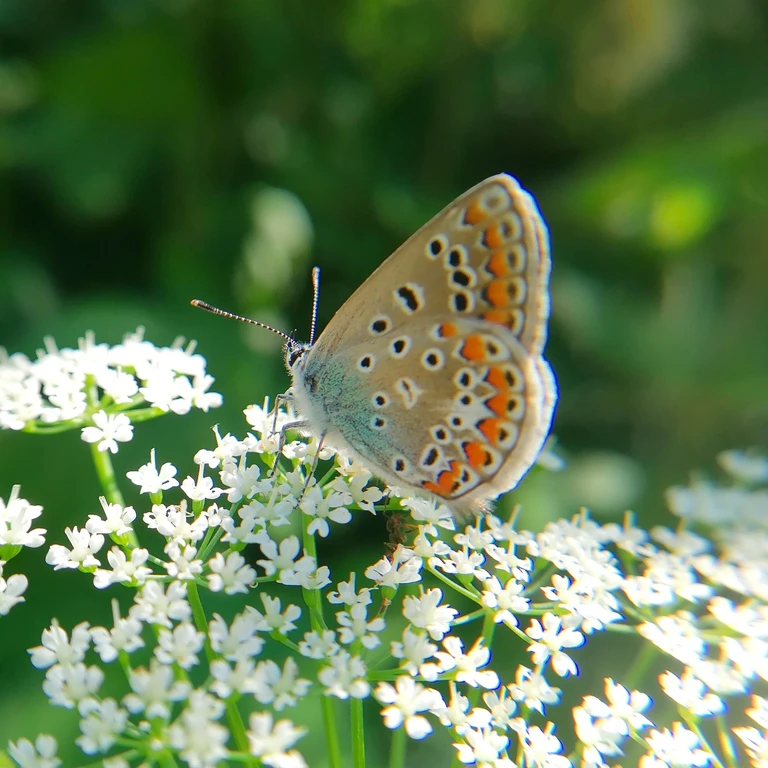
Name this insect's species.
Polyommatus icarus
